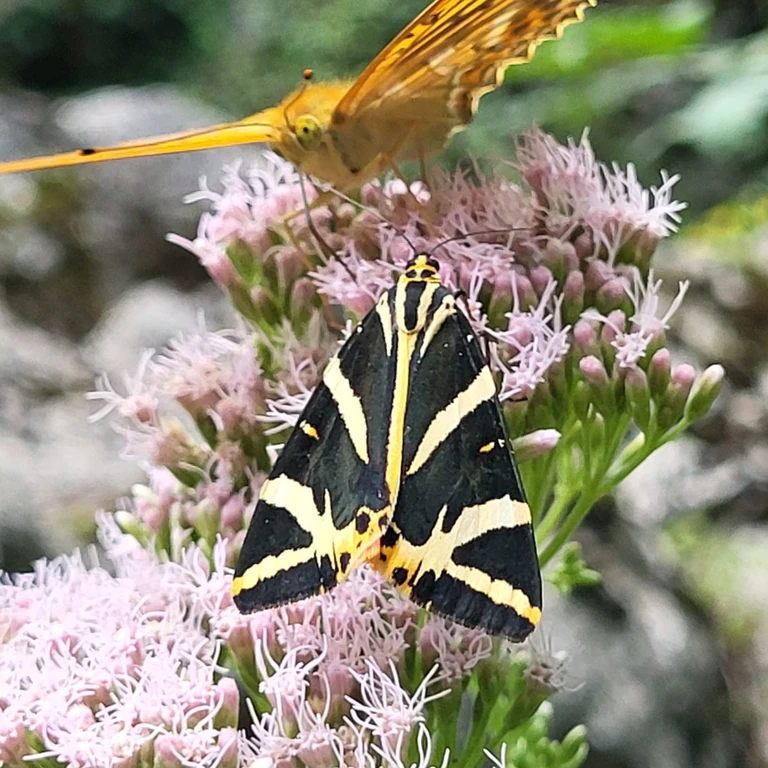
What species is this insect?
Euplagia quadripunctaria
